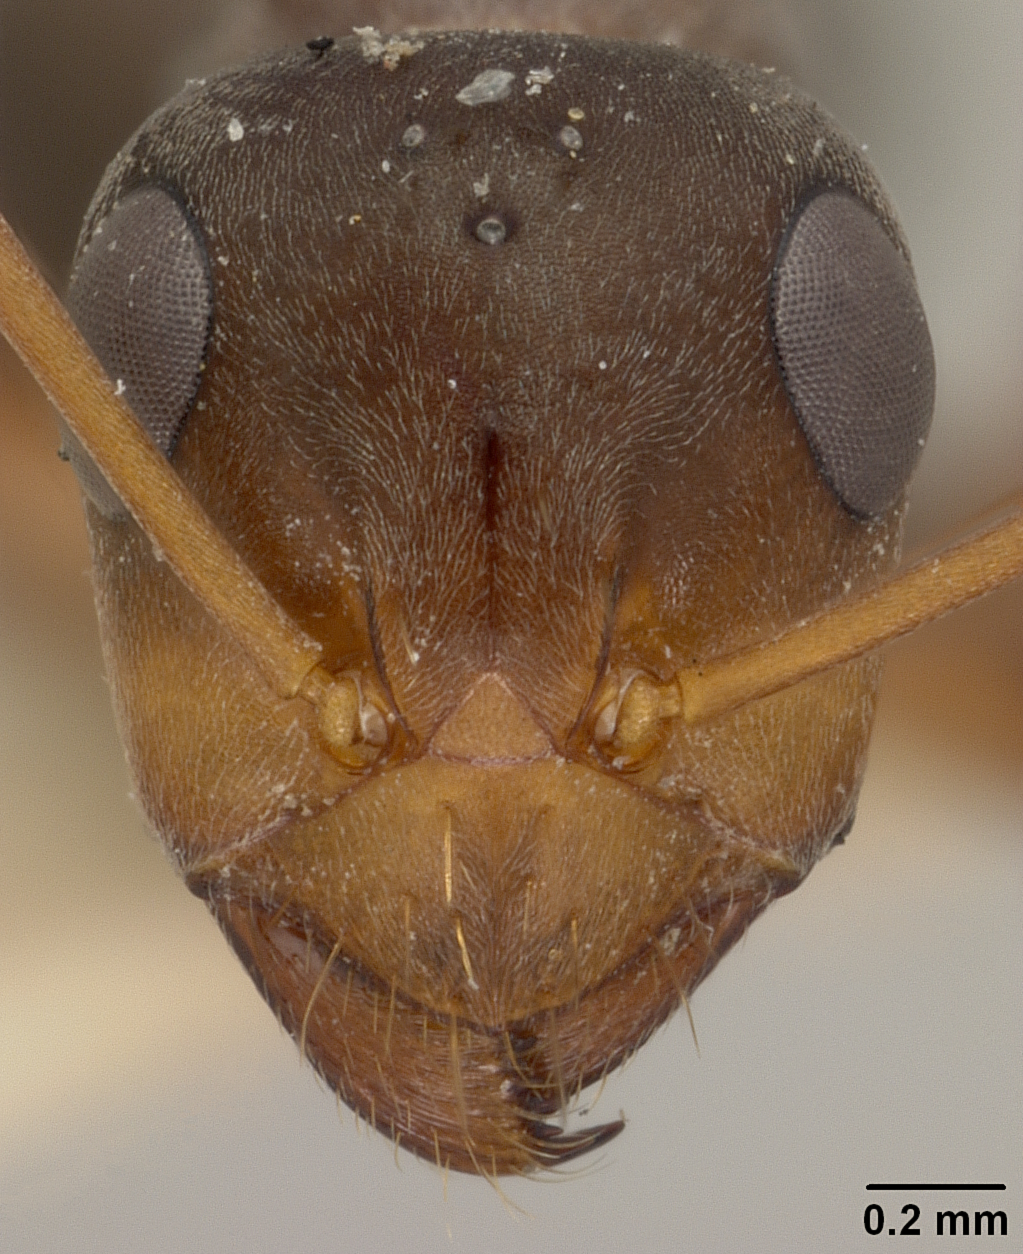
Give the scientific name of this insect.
Formica moki
